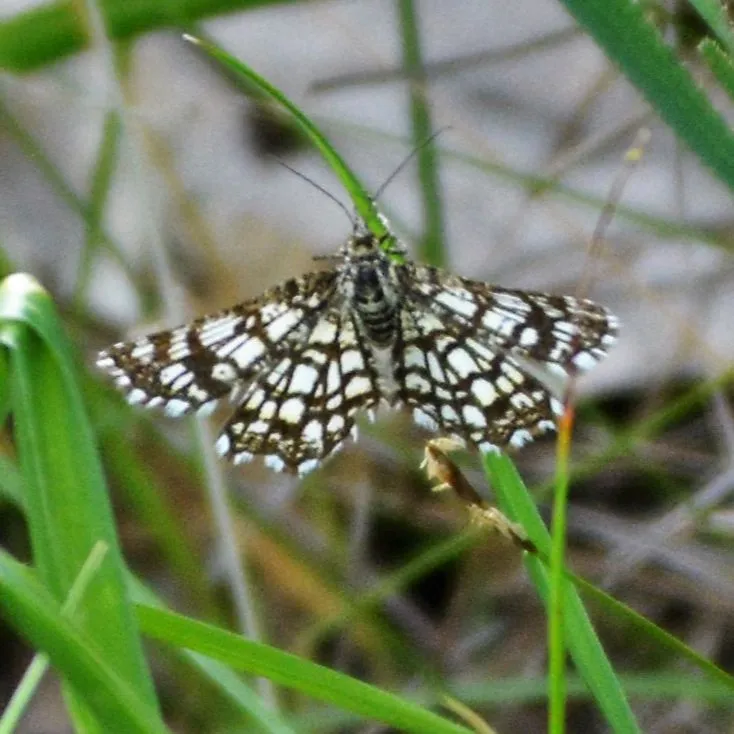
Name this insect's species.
Chiasmia clathrata
